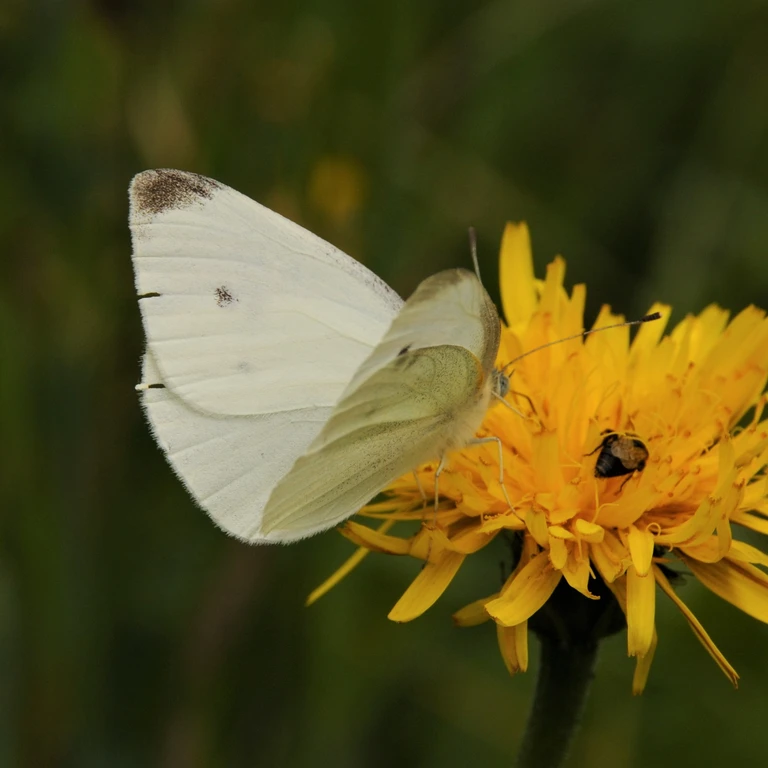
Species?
Pieris rapae
